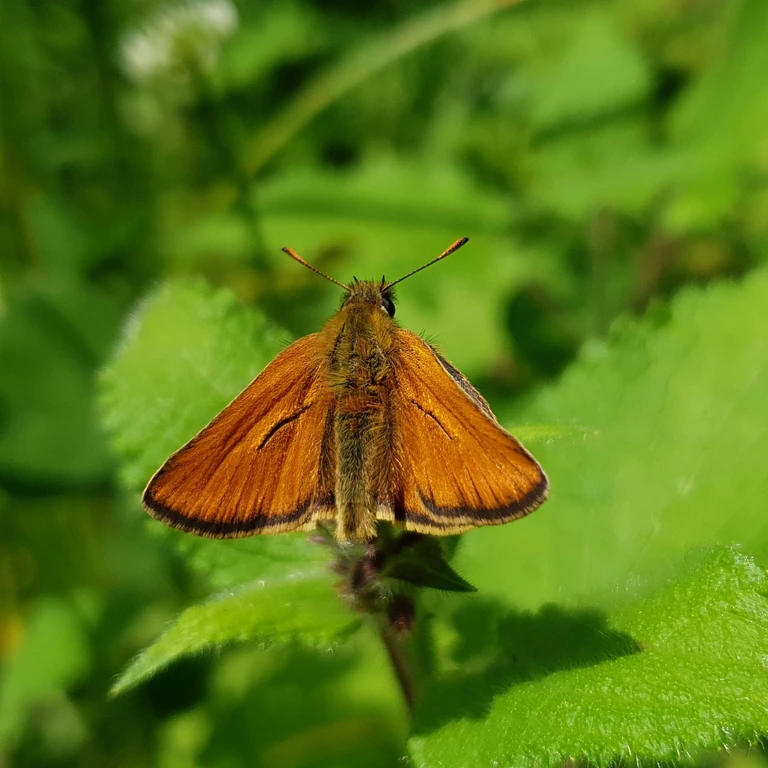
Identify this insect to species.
Thymelicus sylvestris
